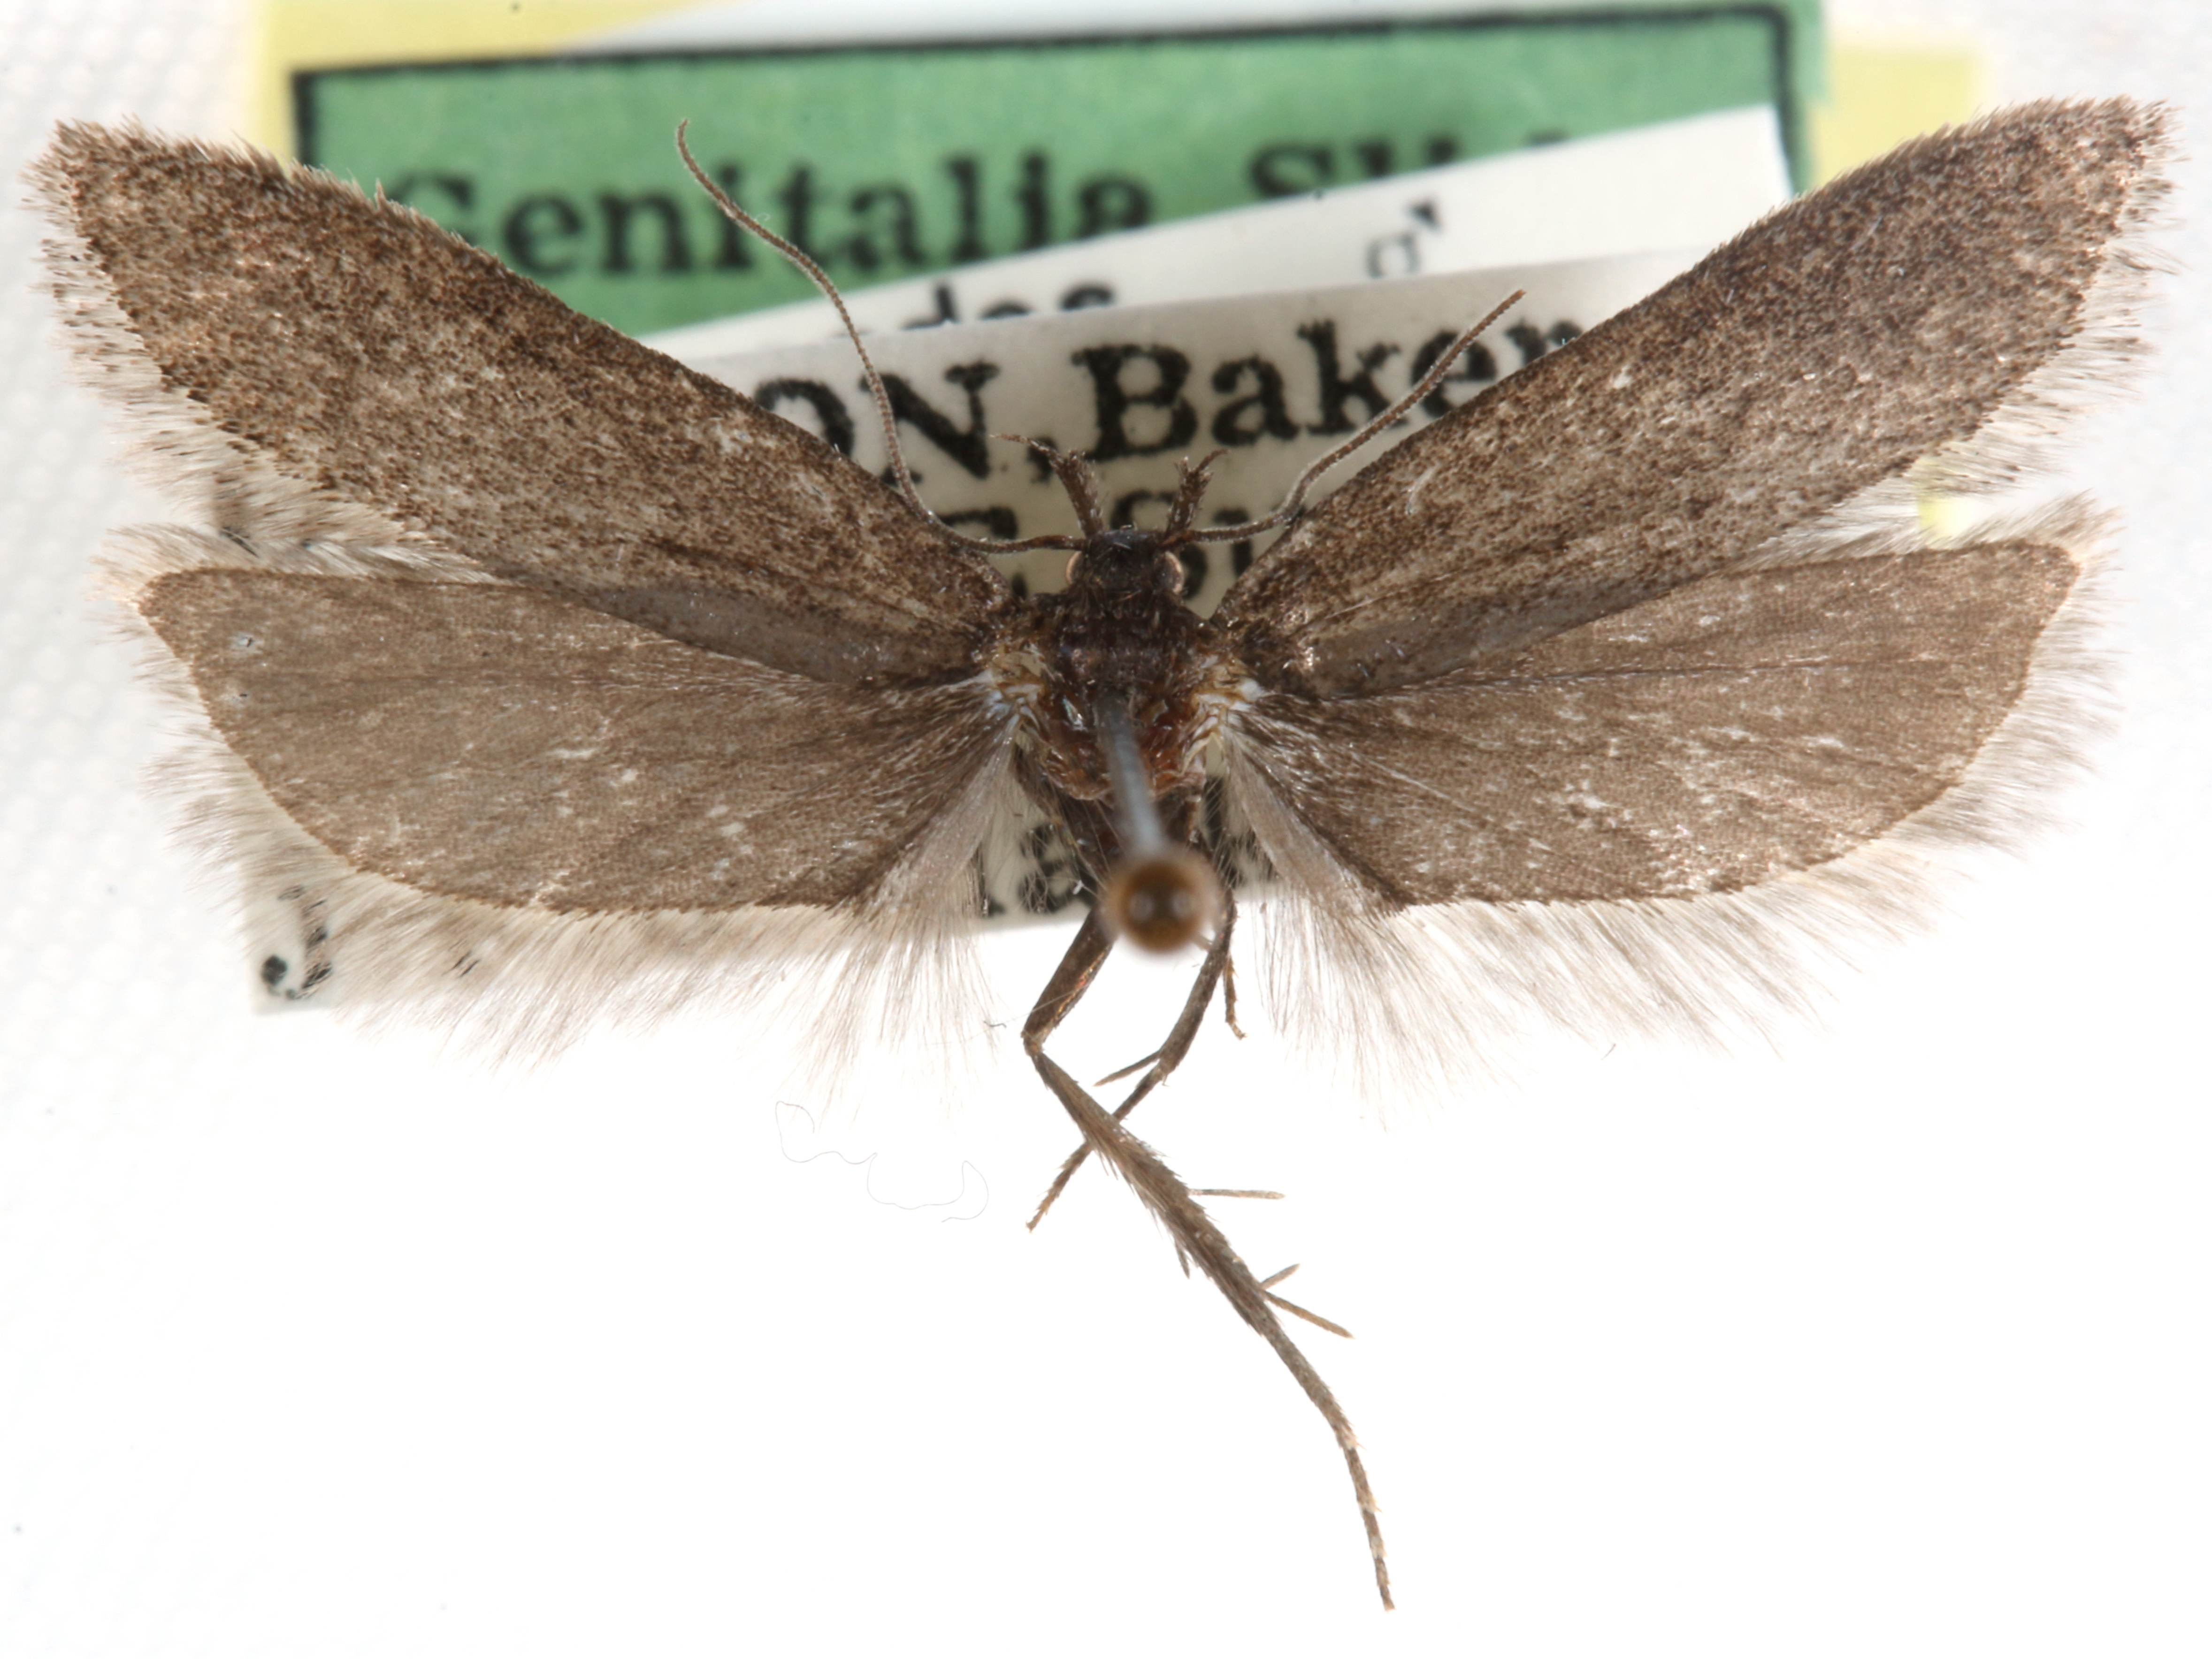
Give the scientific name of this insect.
Chionodes agriodes
